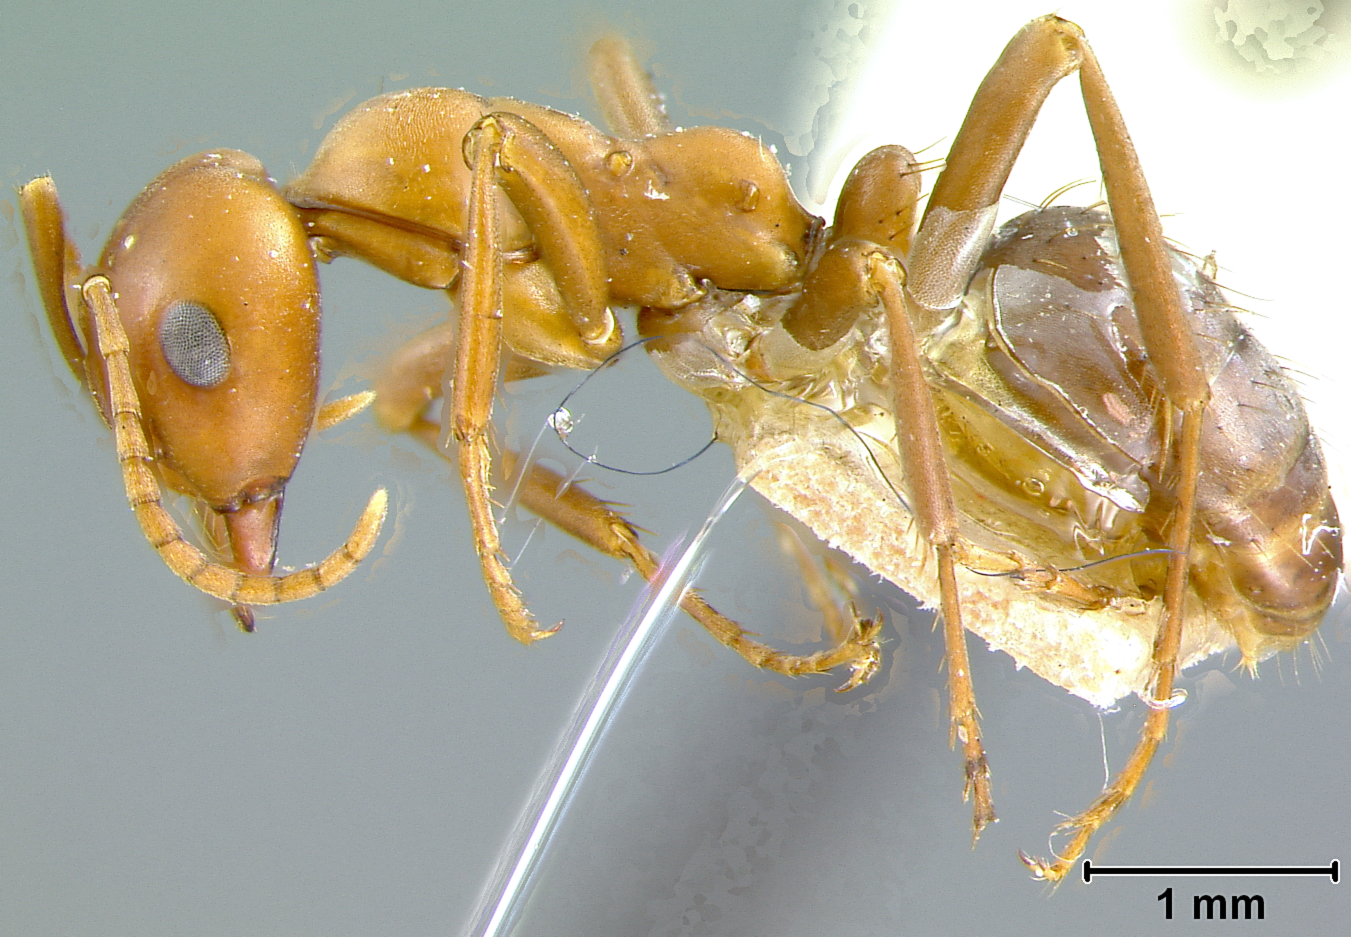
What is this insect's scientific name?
Polyergus rufescens
